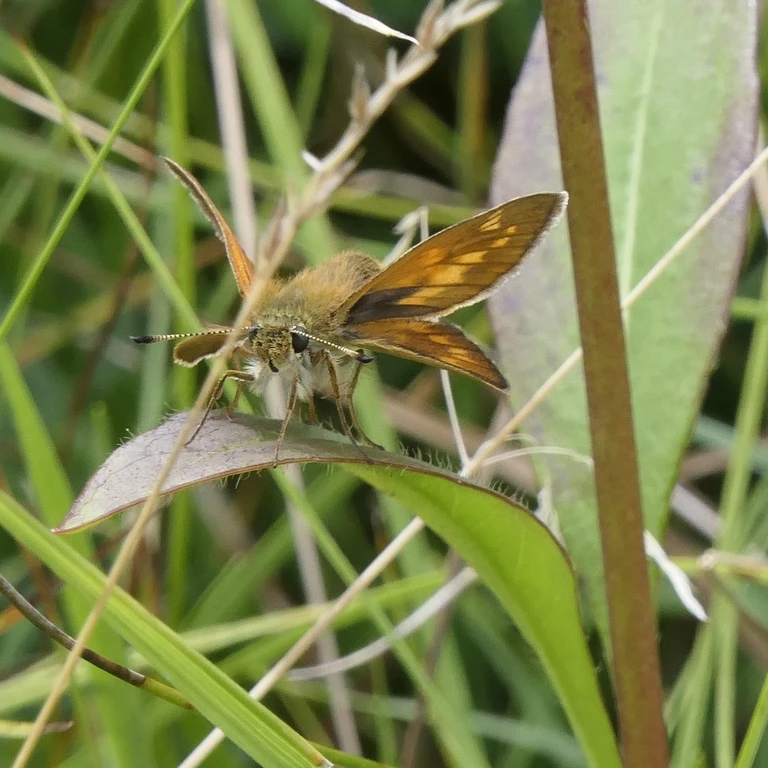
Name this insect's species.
Ochlodes sylvanus (also Ochlodes venata)
